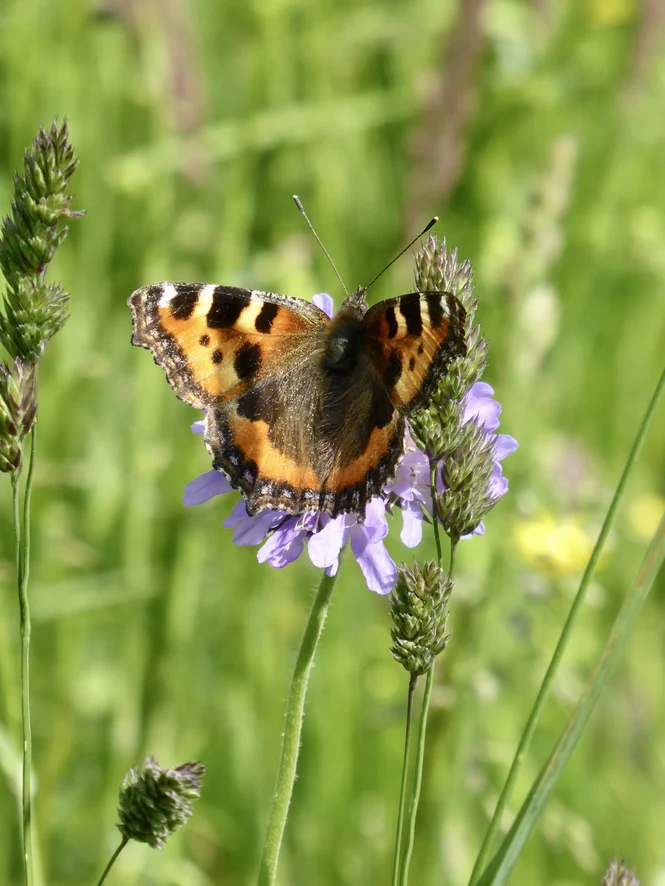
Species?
Aglais urticae
